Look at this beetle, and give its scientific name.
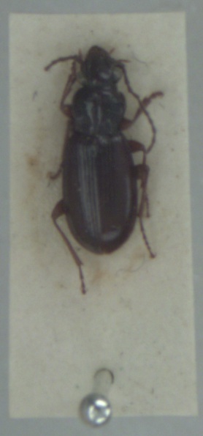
Patrobus atrorufus
